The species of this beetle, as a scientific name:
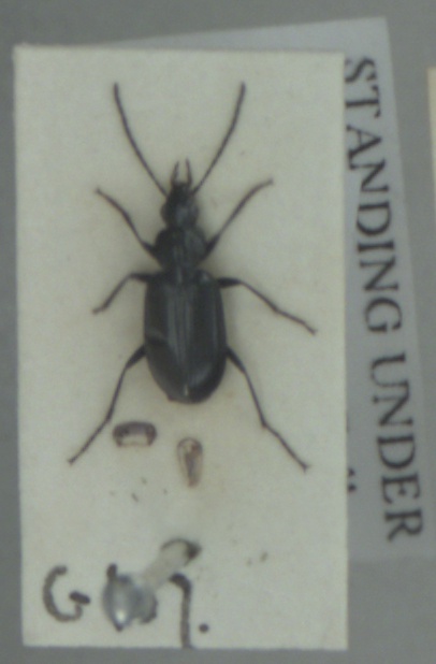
Agonum gracile
